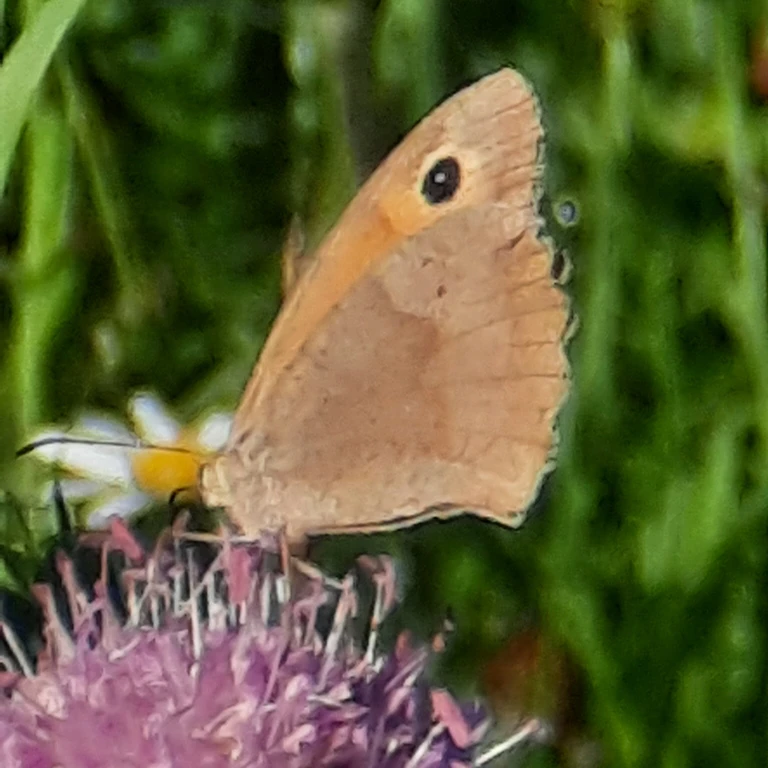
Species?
Maniola jurtina
